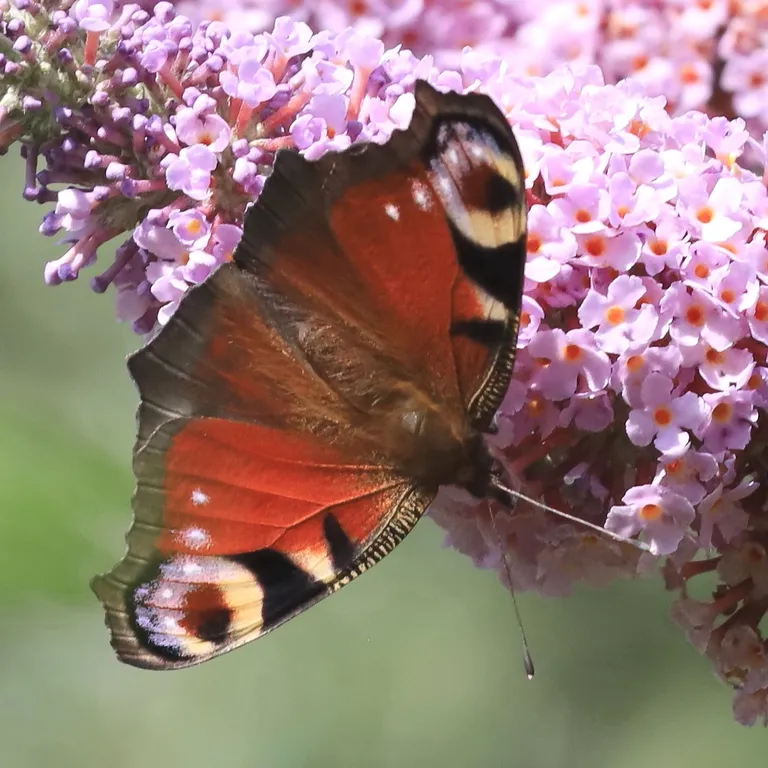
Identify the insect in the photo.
Aglais io
